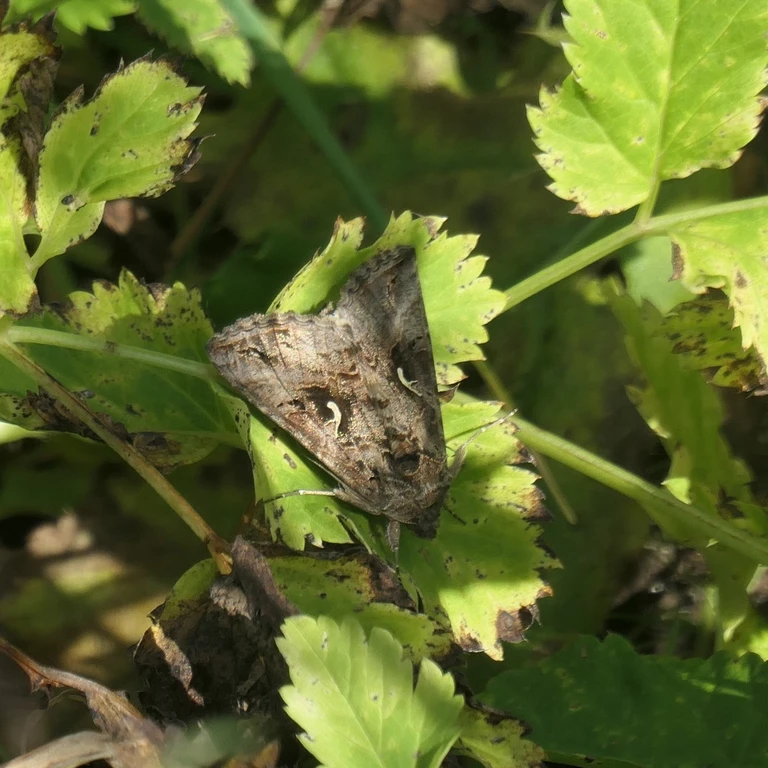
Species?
Autographa gamma
